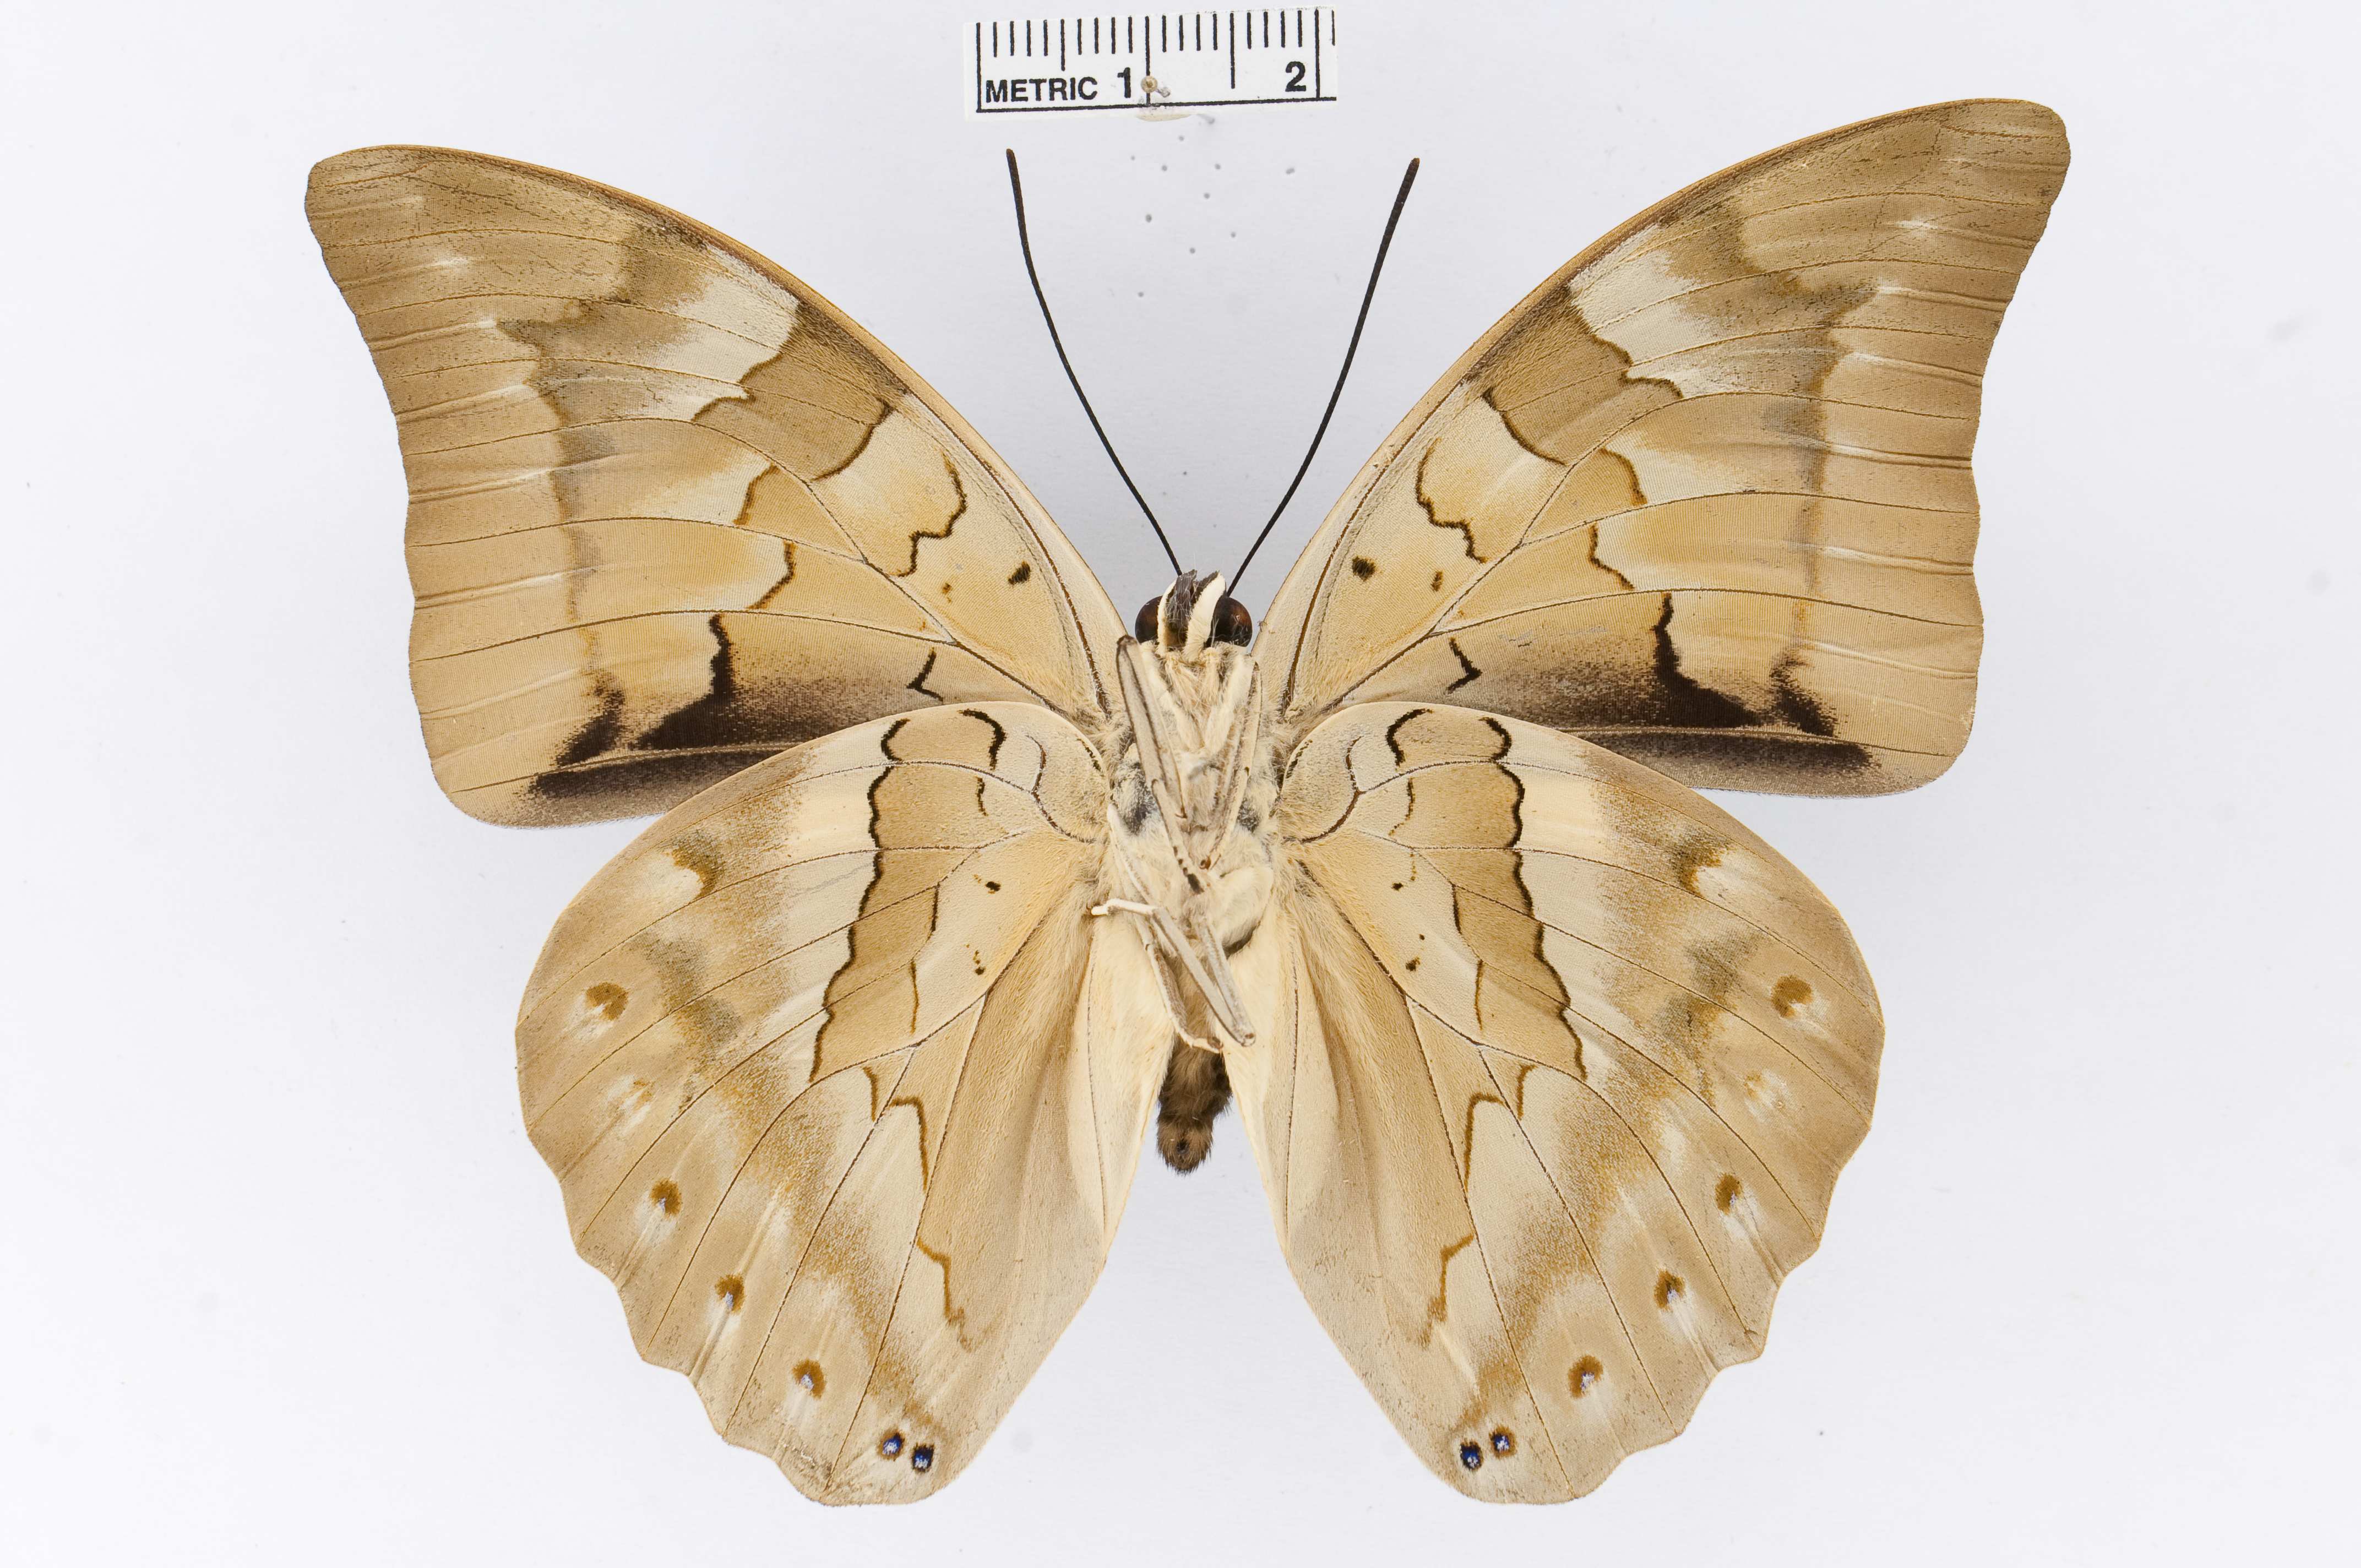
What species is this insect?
Archaeoprepona camilla
